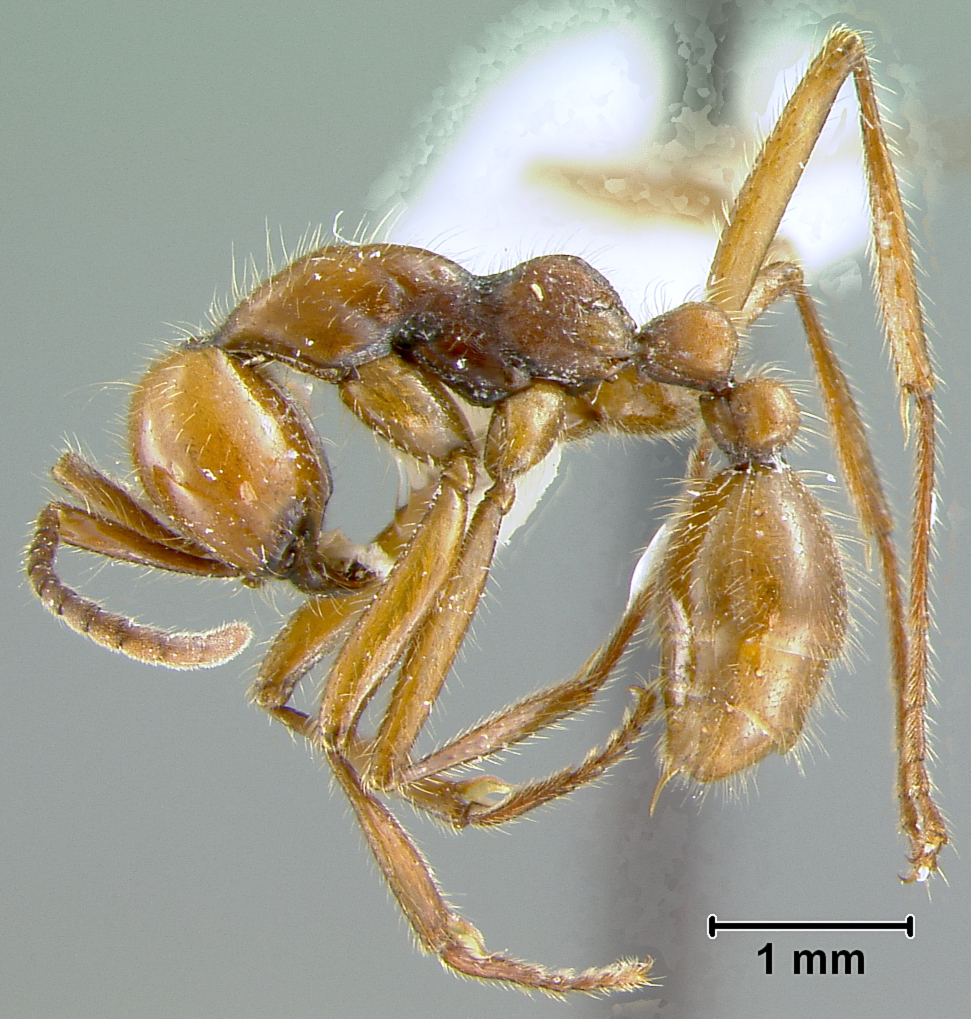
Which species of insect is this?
Neivamyrmex curvinotus
